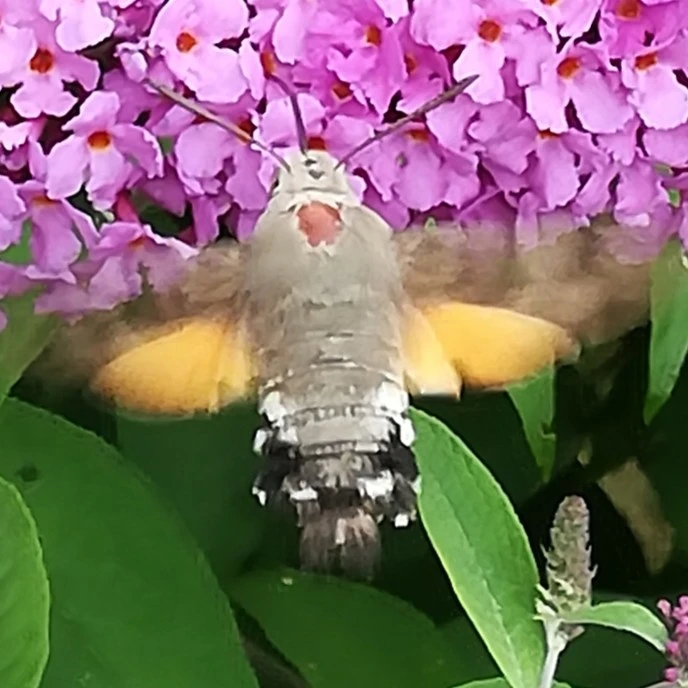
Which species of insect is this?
Macroglossum stellatarum
